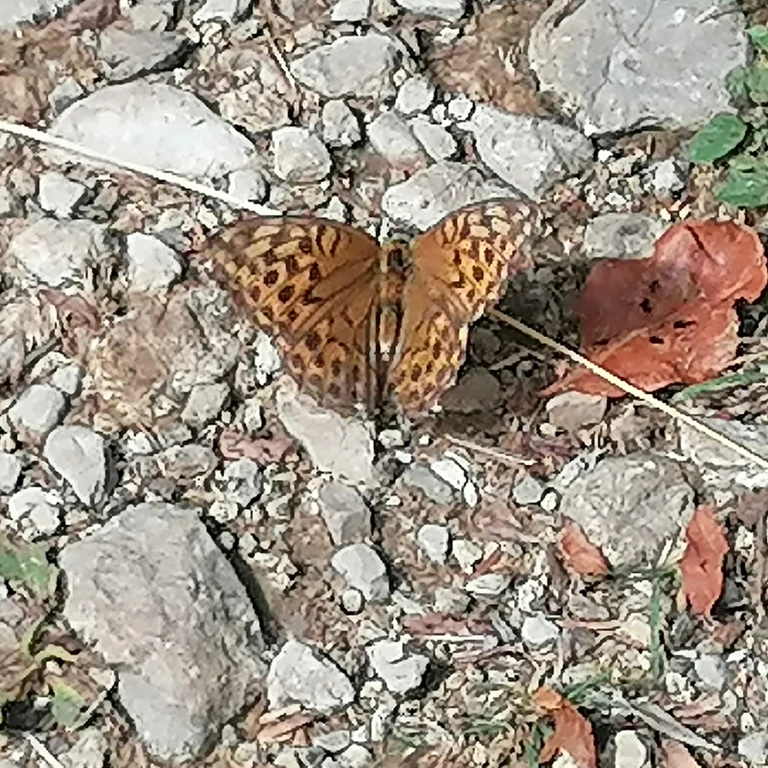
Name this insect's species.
Argynnis paphia
